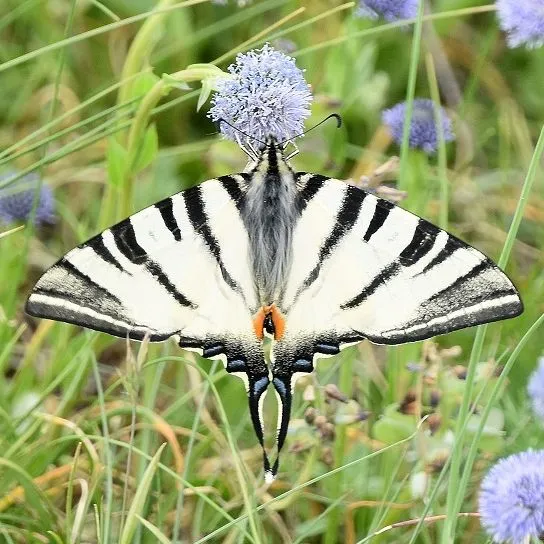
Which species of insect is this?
Iphiclides podalirius
